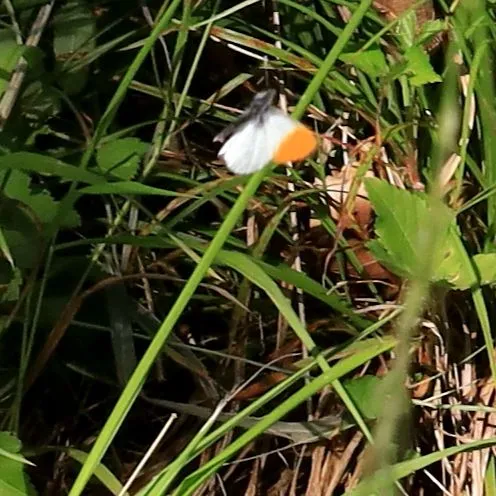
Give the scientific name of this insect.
Anthocharis cardamines
